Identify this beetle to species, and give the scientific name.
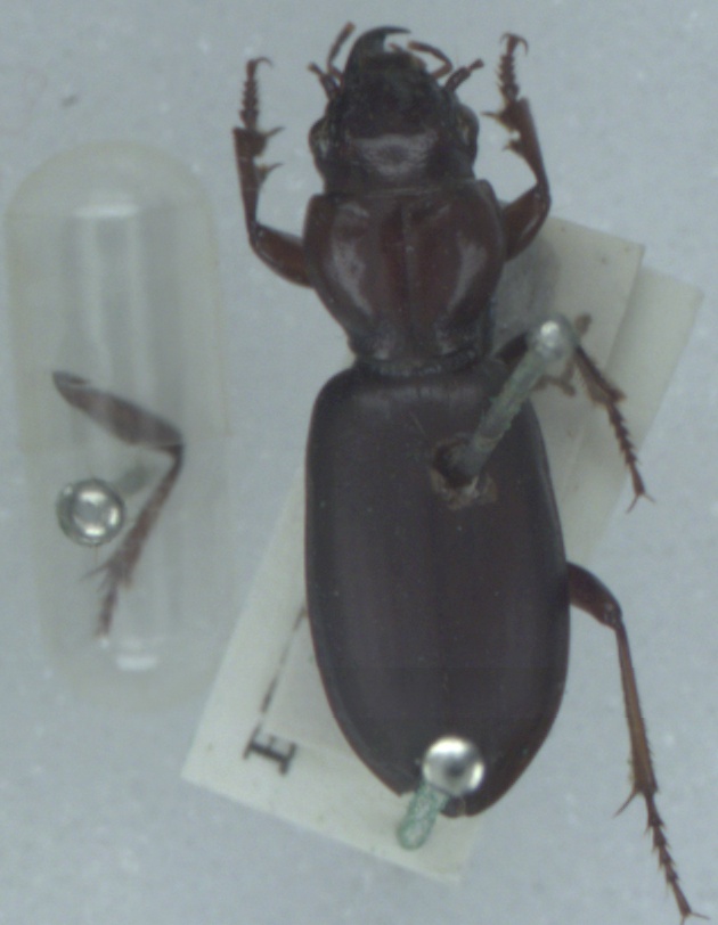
Broscus cephalotes
